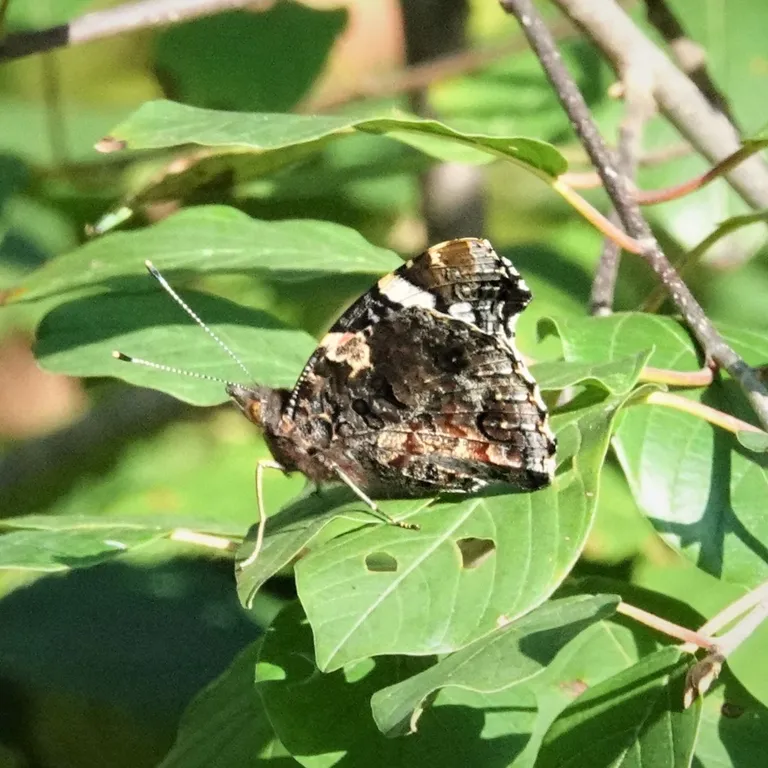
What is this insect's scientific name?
Vanessa atalanta
